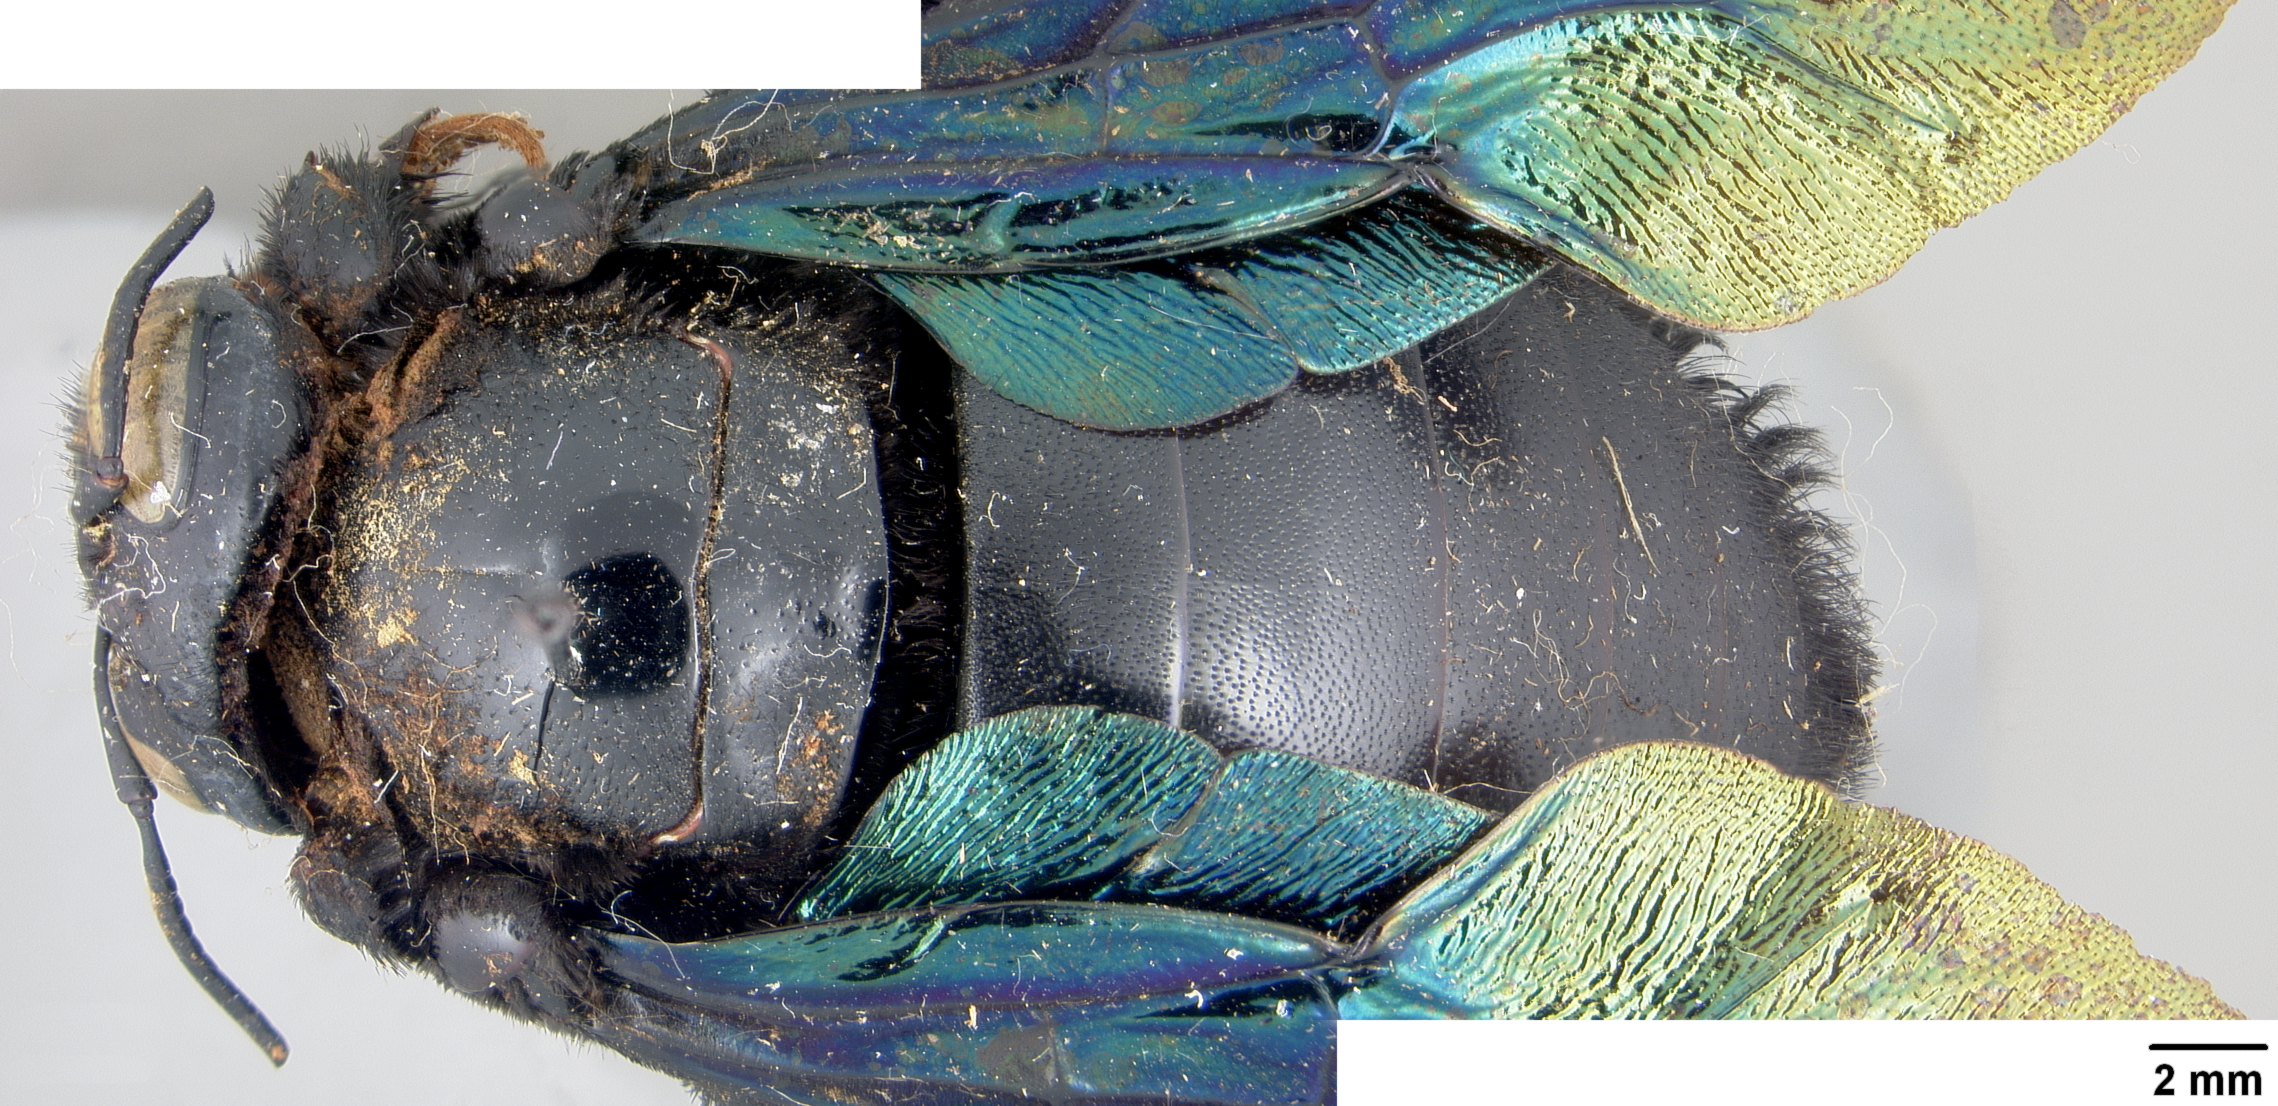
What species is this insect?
Mesotrichia latipes
